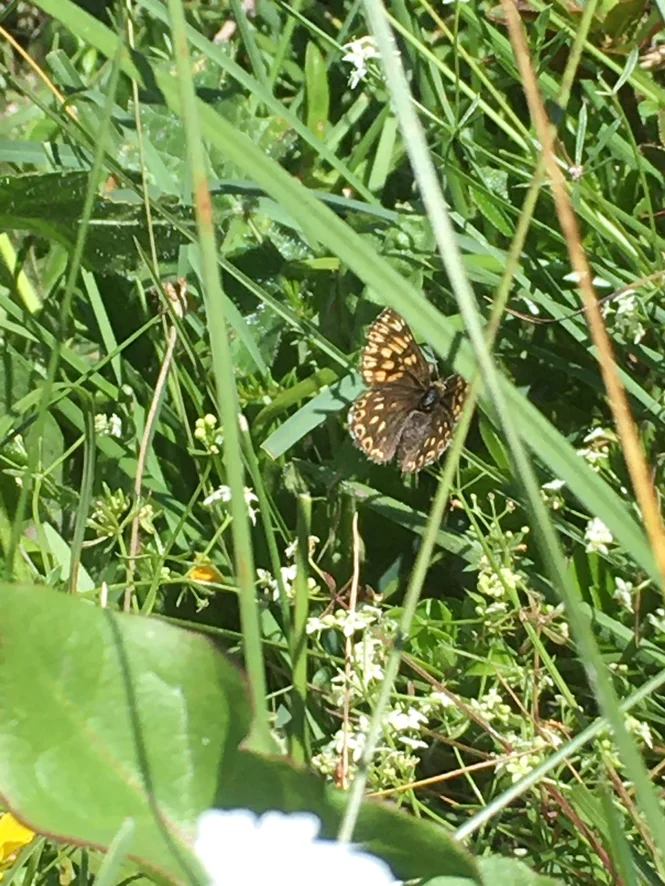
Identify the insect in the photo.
Hamearis lucina
